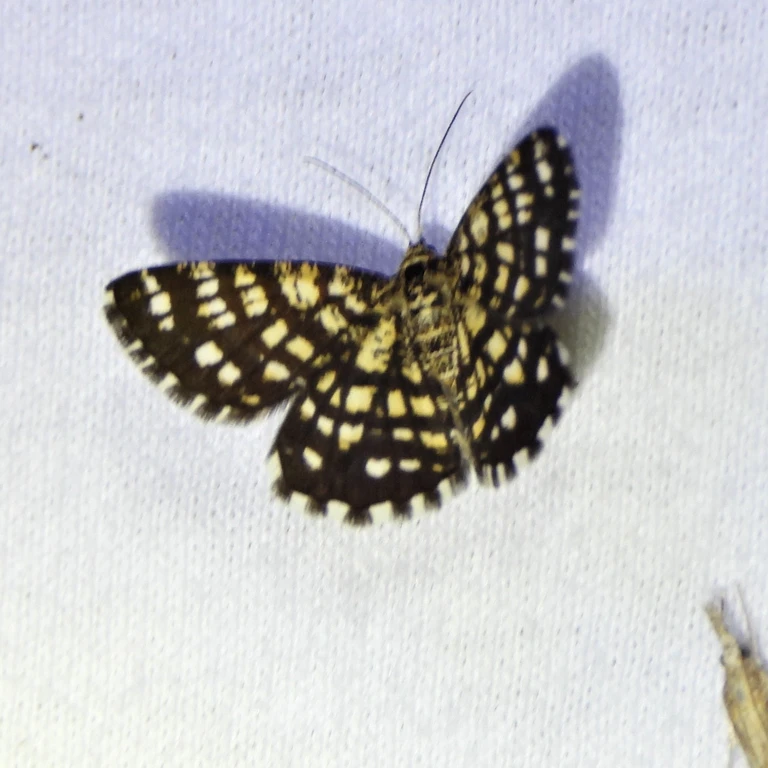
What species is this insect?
Chiasmia clathrata
